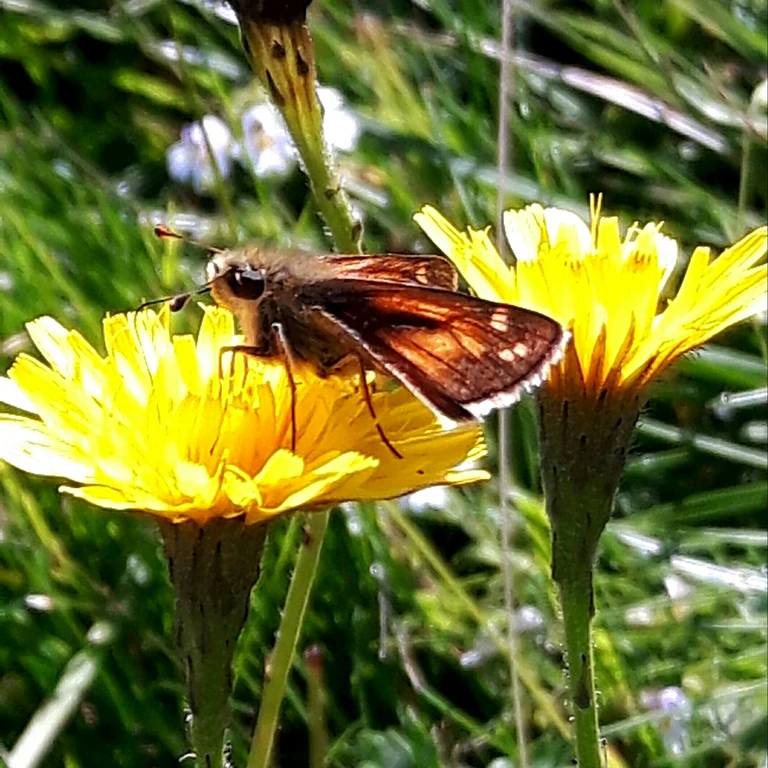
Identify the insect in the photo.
Hesperia comma
